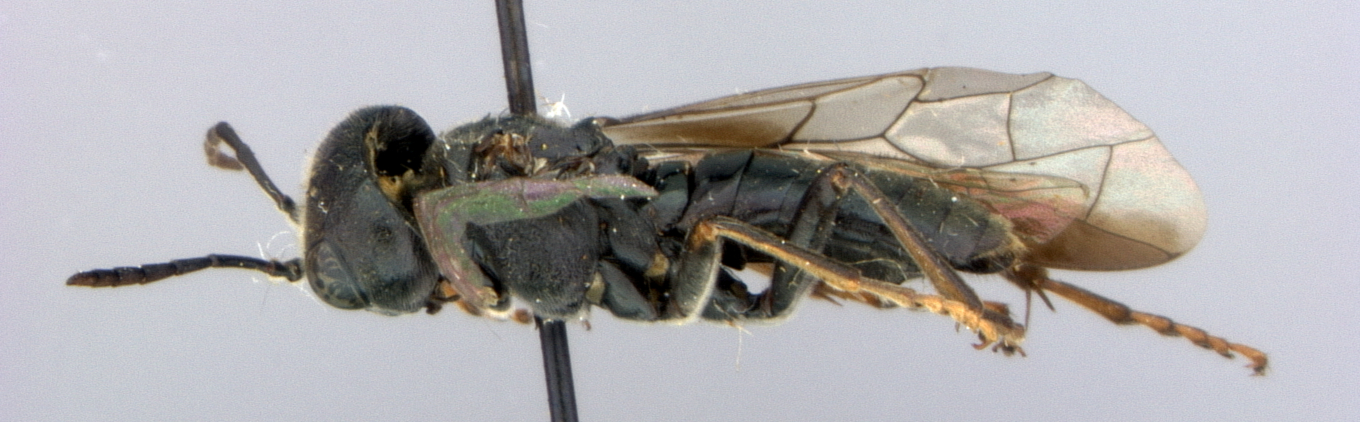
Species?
Jermakia nigra
